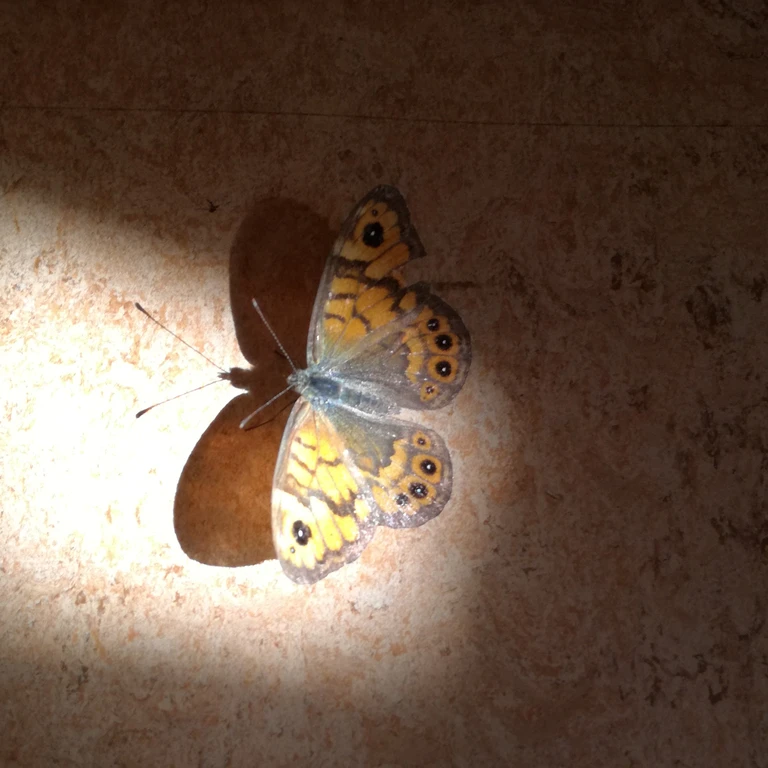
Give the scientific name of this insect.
Lasiommata megera (also Pararge megera)
